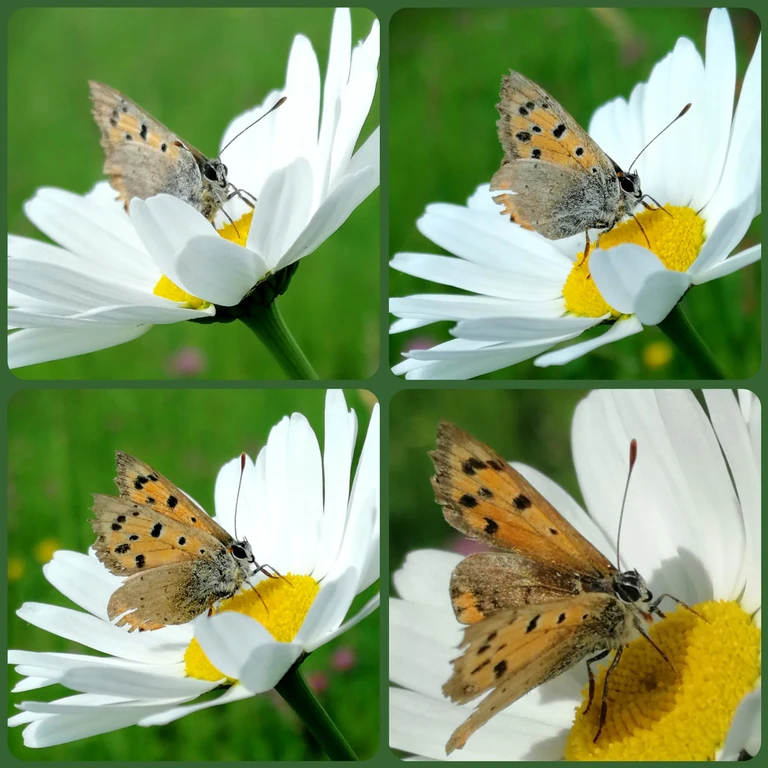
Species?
Lycaena phlaeas
